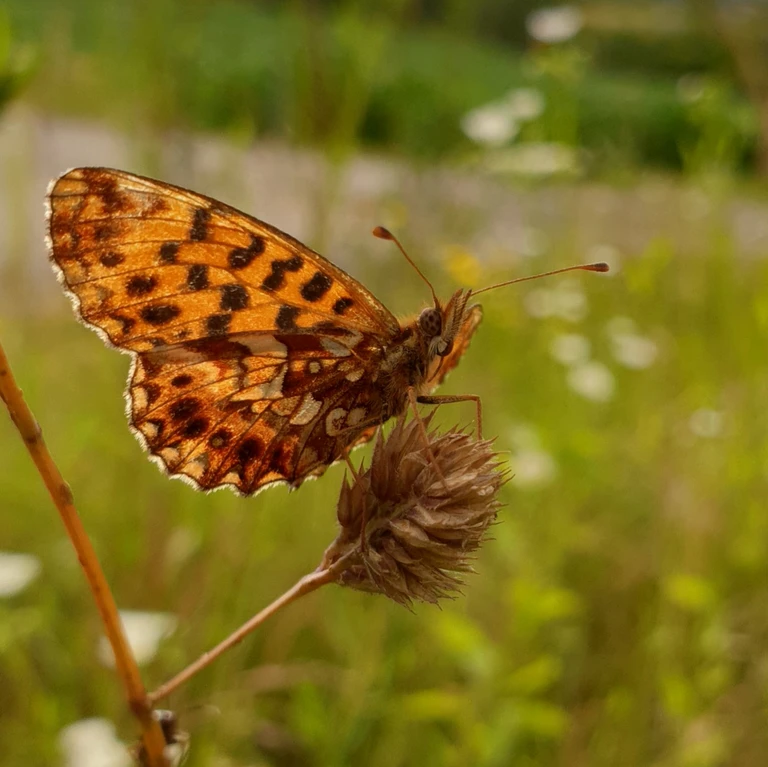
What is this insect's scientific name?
Boloria dia
